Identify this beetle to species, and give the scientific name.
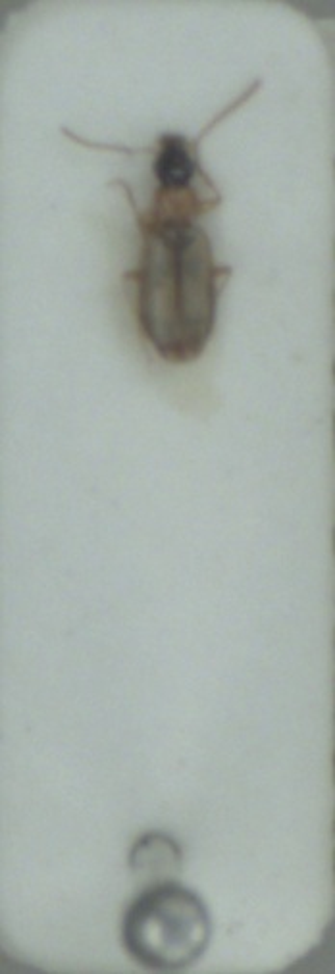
Philorhizus melanocephalus
